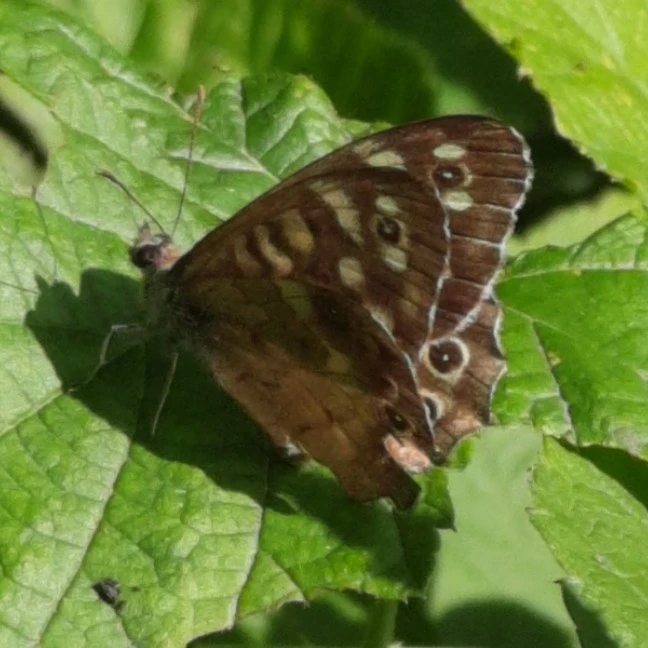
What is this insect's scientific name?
Pararge aegeria
